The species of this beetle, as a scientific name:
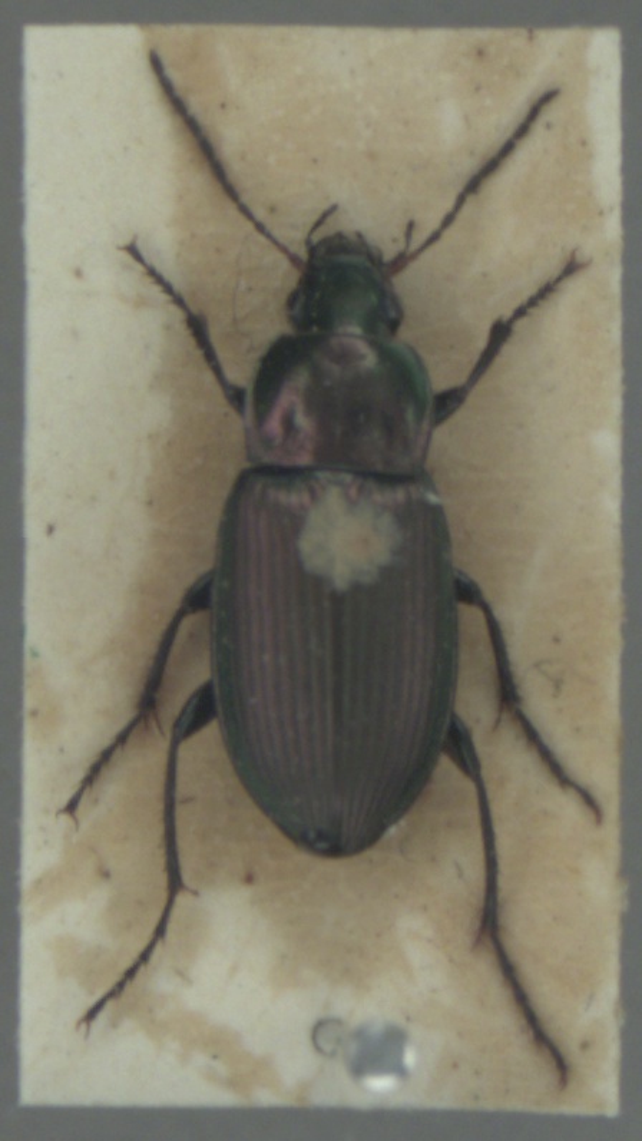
Poecilus cupreus
